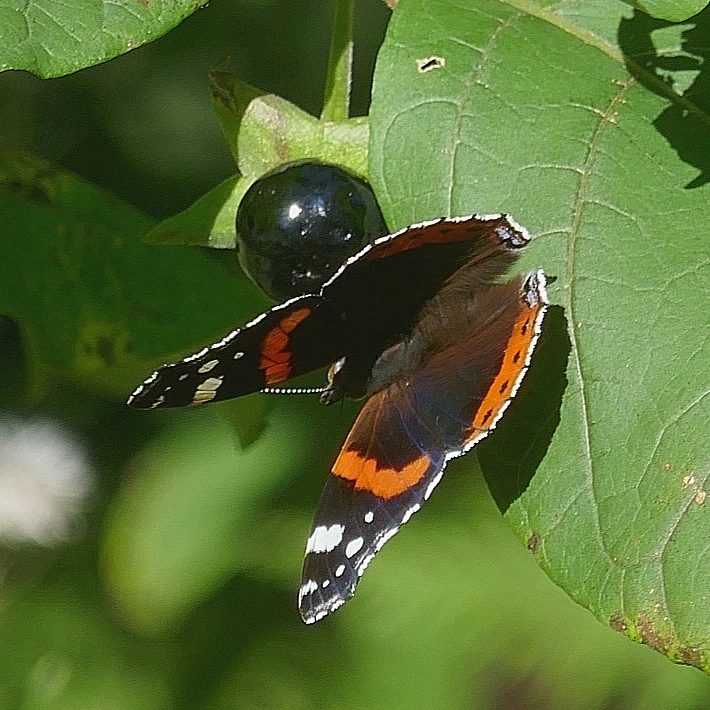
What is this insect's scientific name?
Vanessa atalanta
